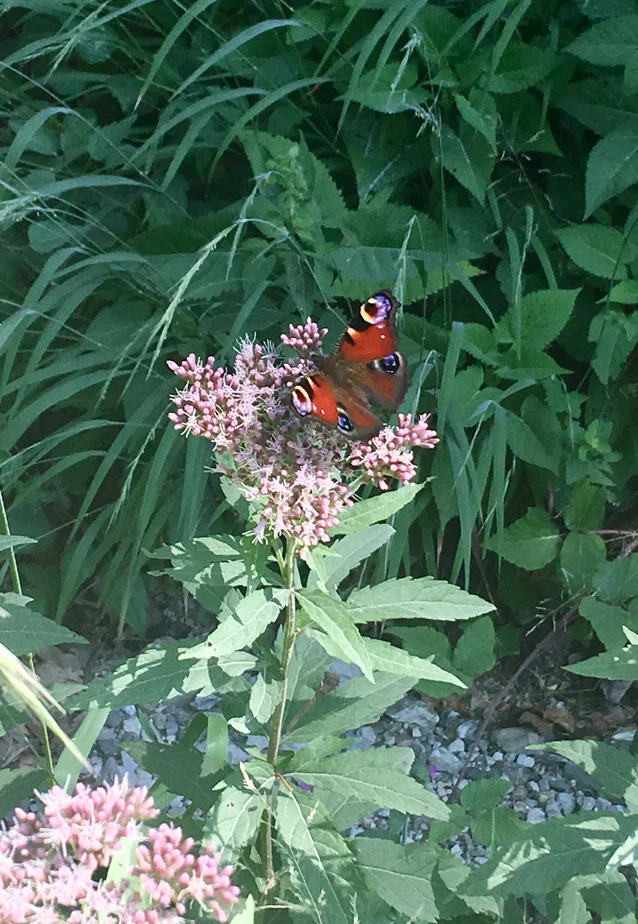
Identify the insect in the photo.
Aglais io
